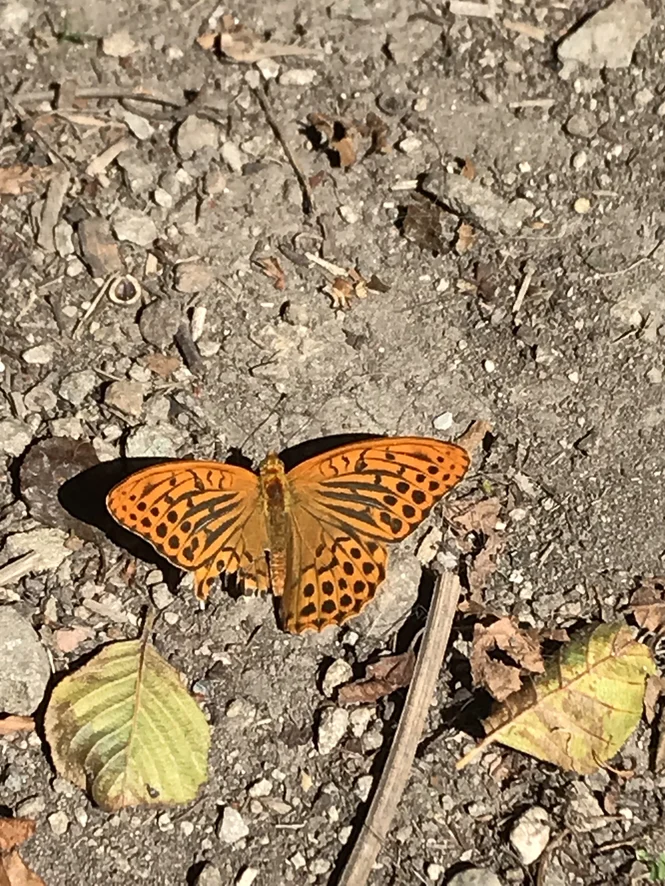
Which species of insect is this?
Argynnis paphia
